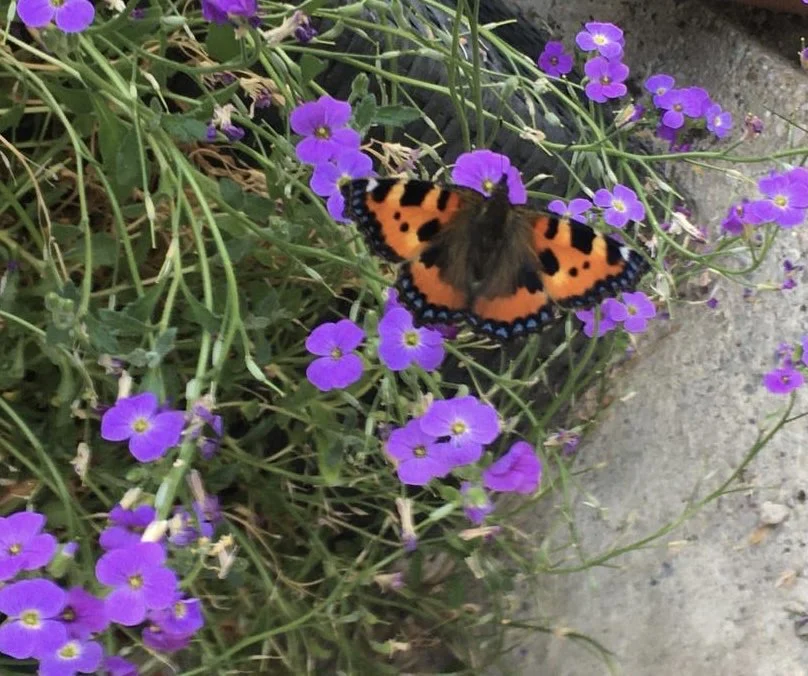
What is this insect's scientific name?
Aglais urticae
